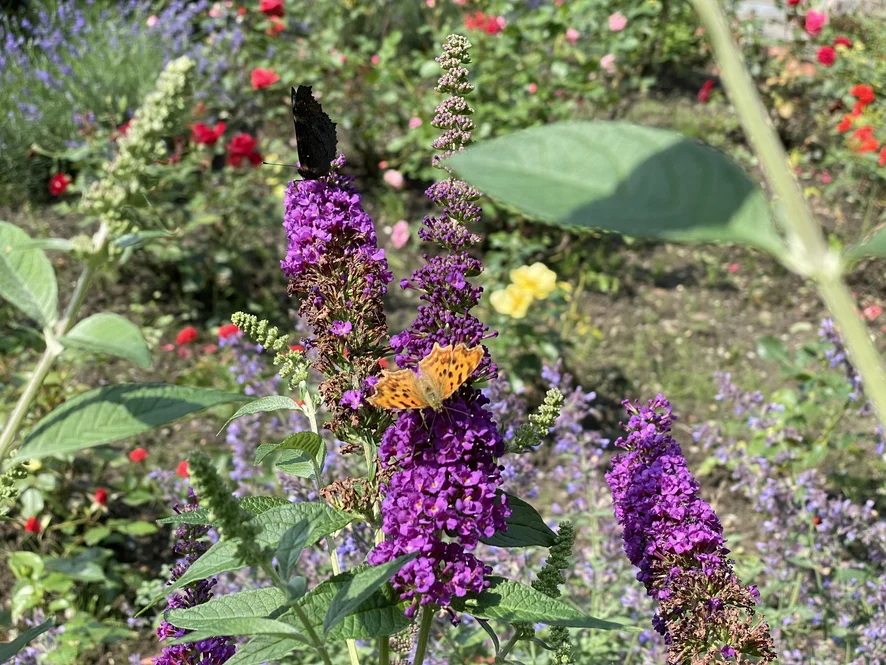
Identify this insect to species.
Polygonia c-album
